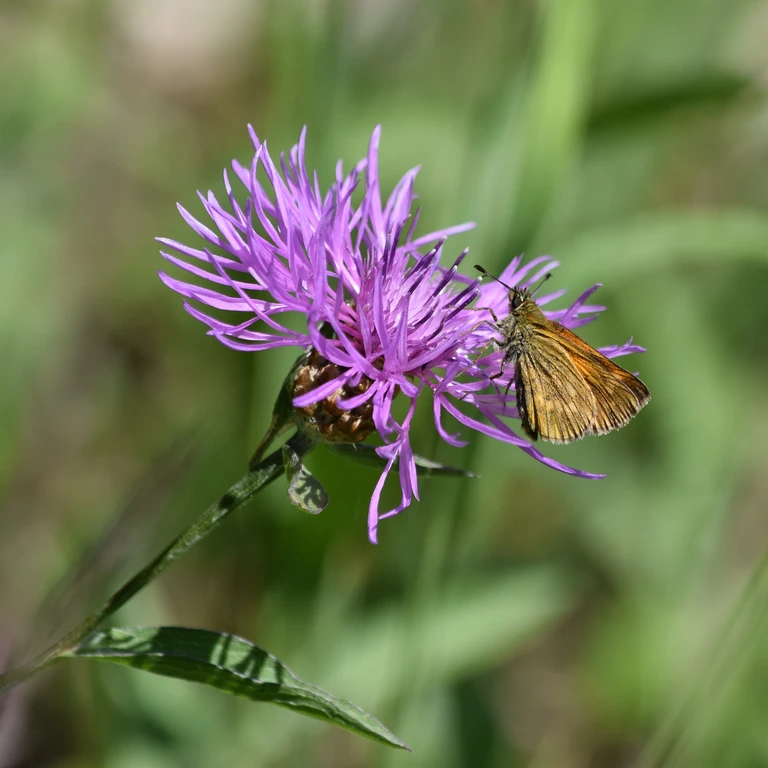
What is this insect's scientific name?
Ochlodes sylvanus (also Ochlodes venata)
